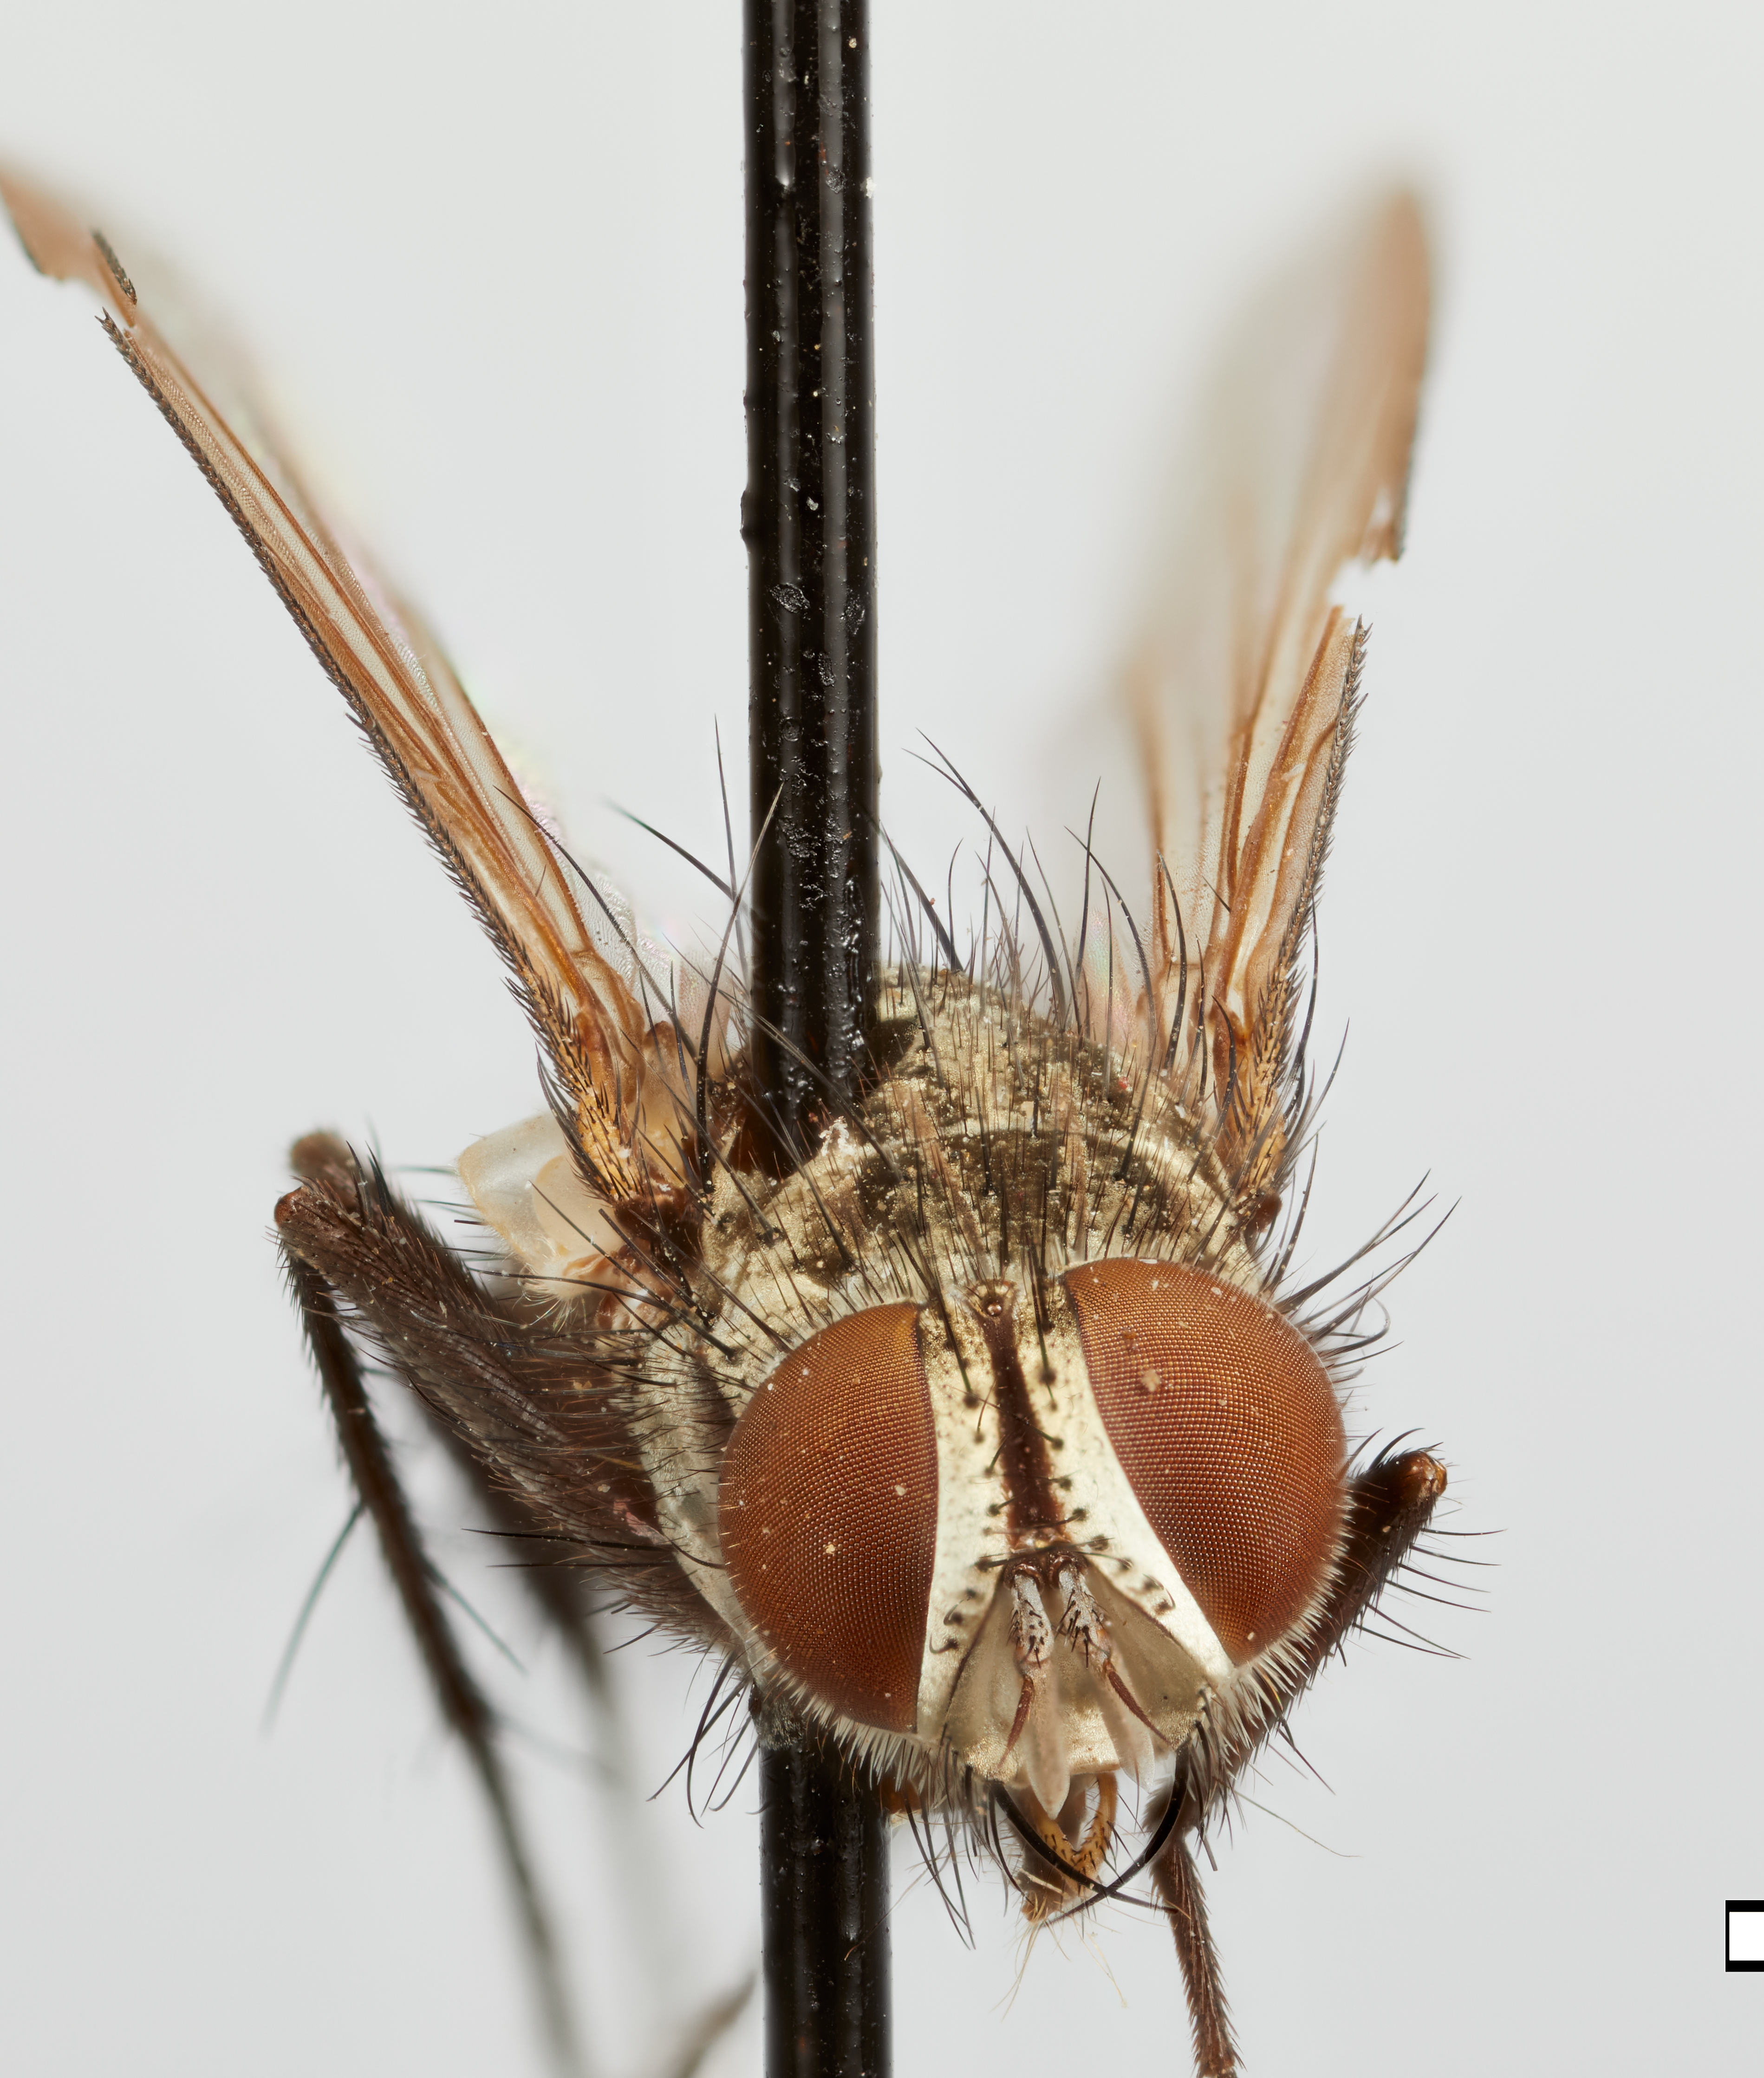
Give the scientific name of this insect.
Tinalydella tinensis
